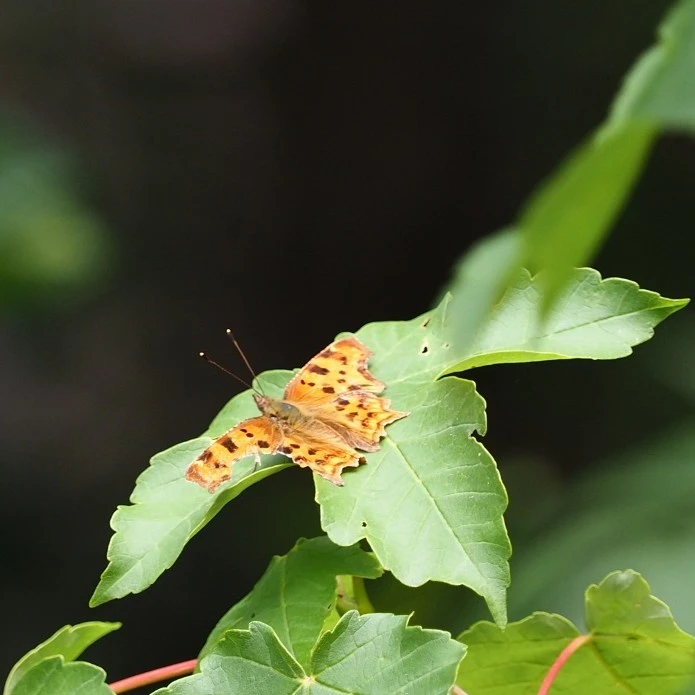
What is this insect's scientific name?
Polygonia c-album
